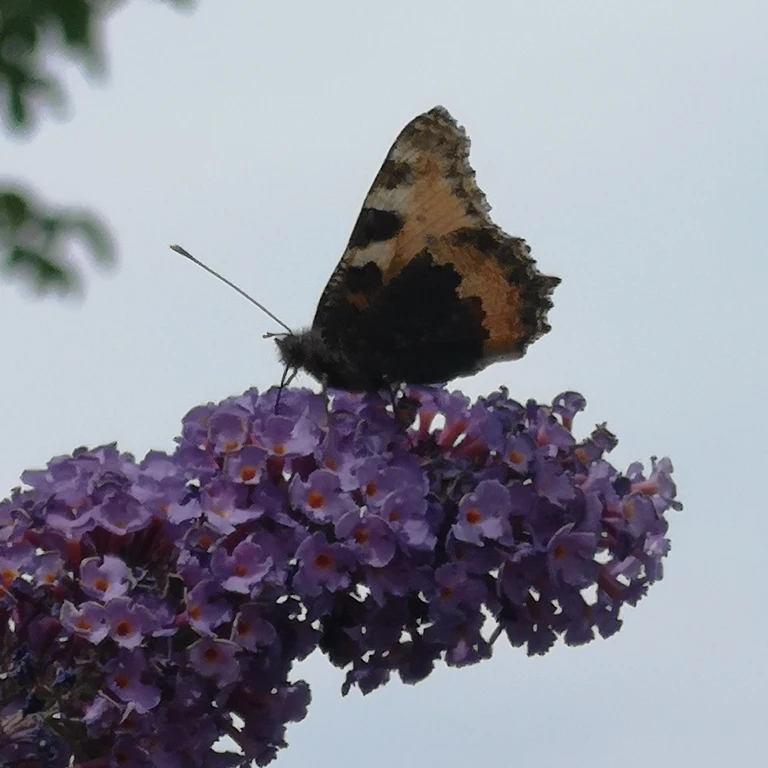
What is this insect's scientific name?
Aglais urticae
